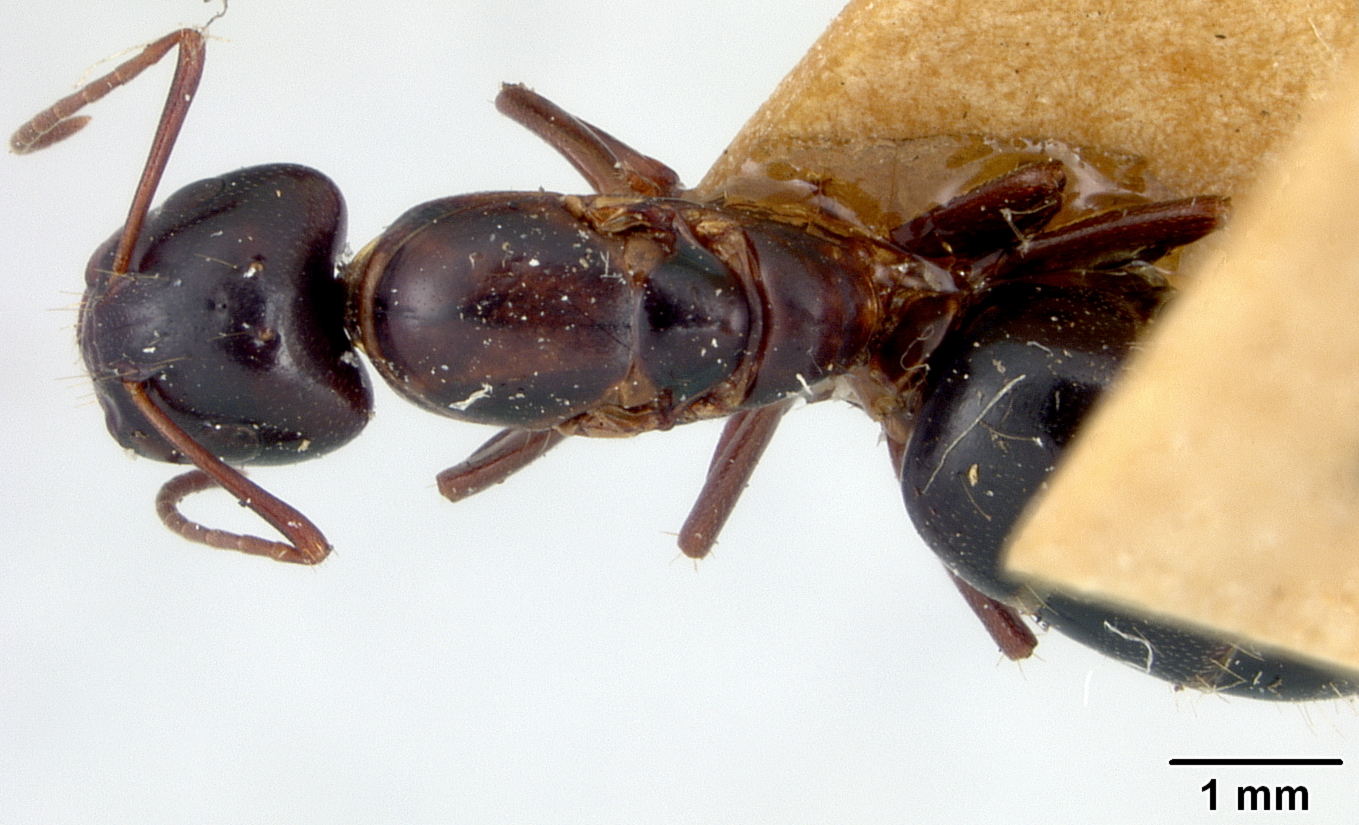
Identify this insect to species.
Camponotus fallax
